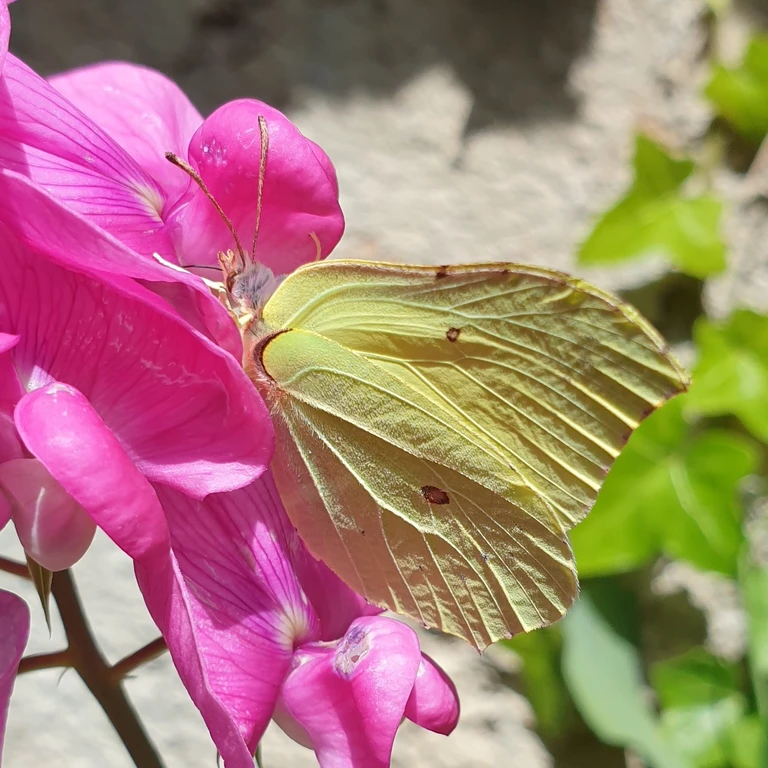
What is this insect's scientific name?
Gonepteryx rhamni
